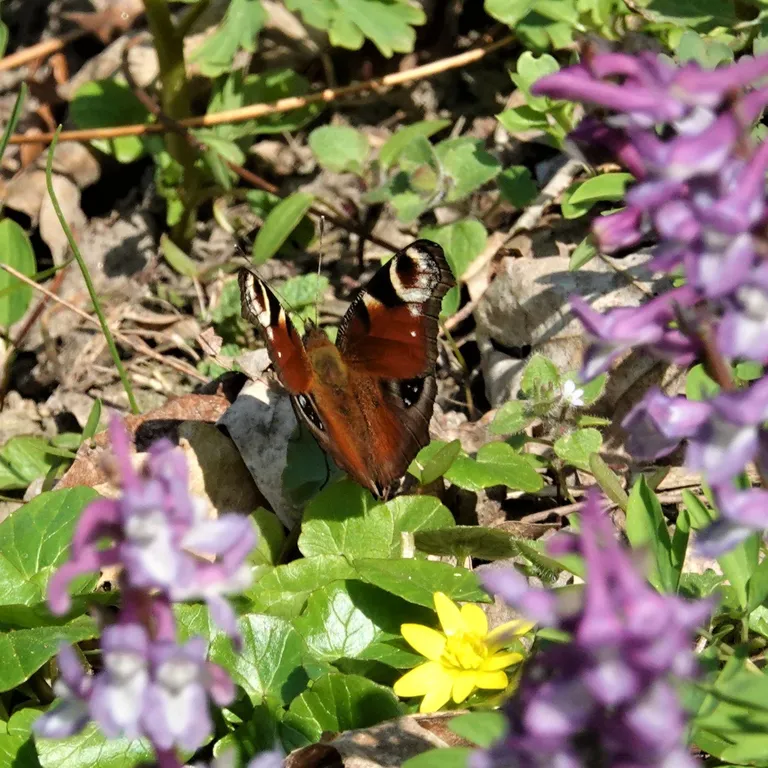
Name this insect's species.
Aglais io
